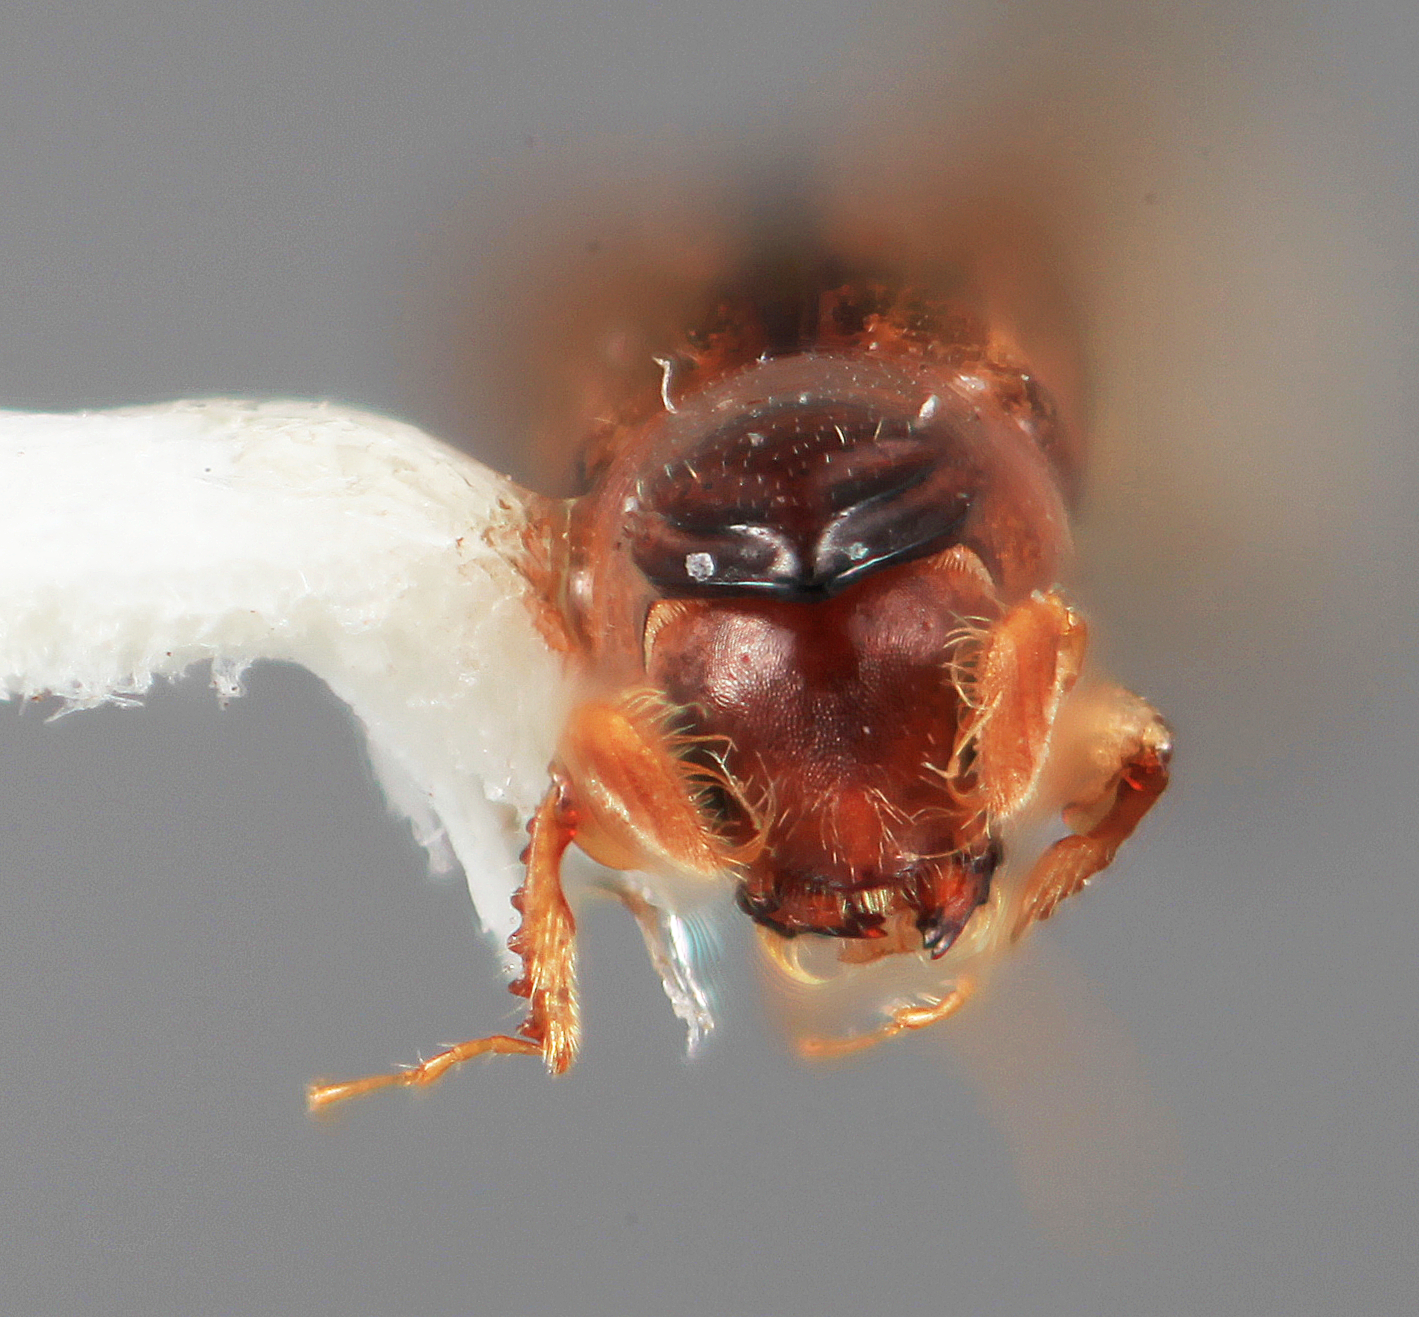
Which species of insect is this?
Amphicranus acus
